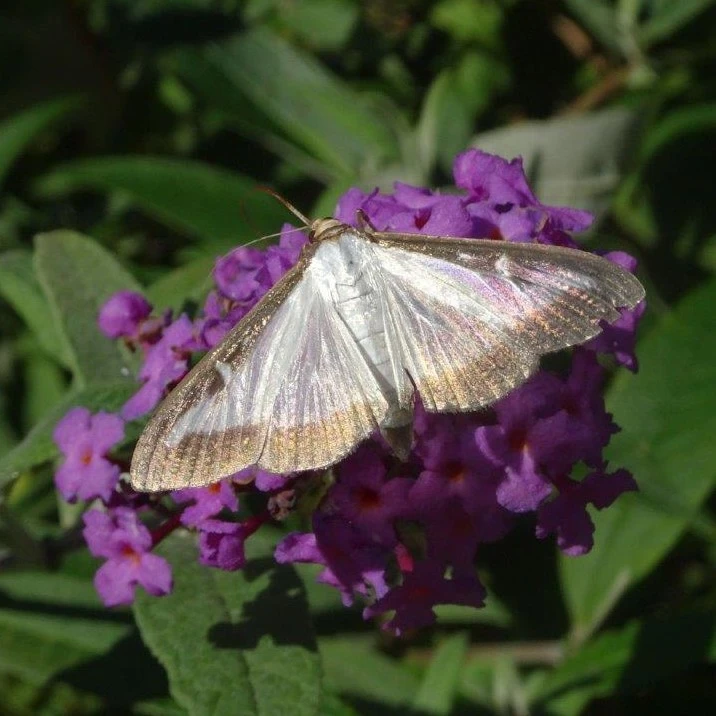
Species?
Cydalima perspectalis
